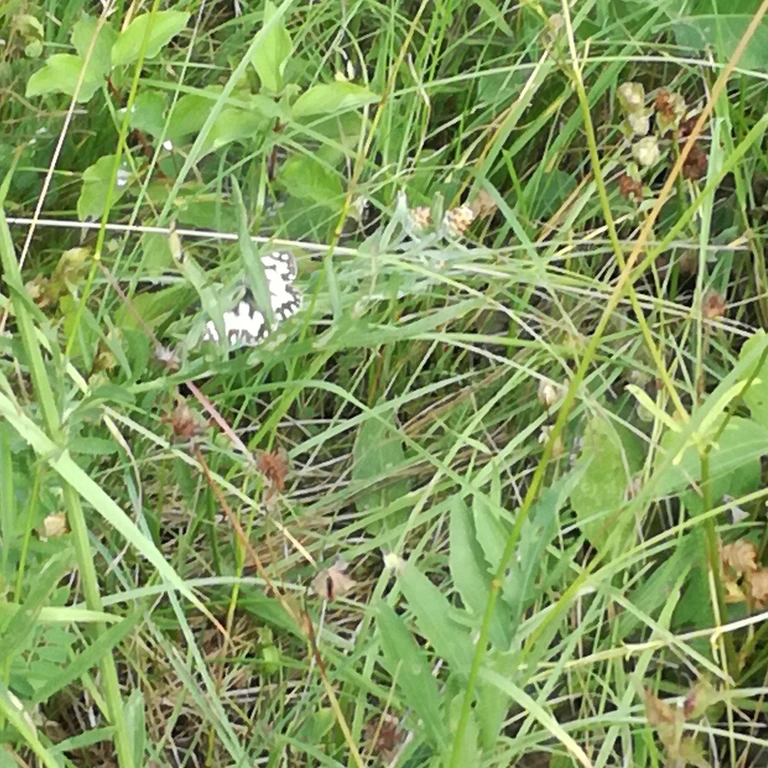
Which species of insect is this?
Melanargia galathea
